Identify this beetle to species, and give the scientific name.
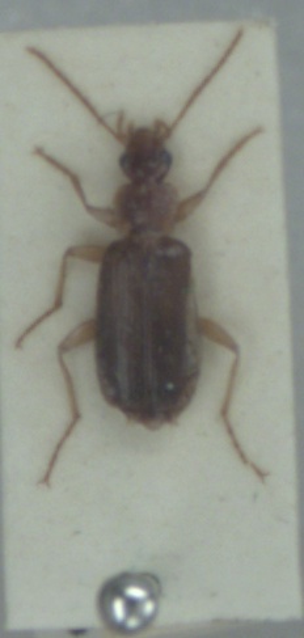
Dromius agilis
